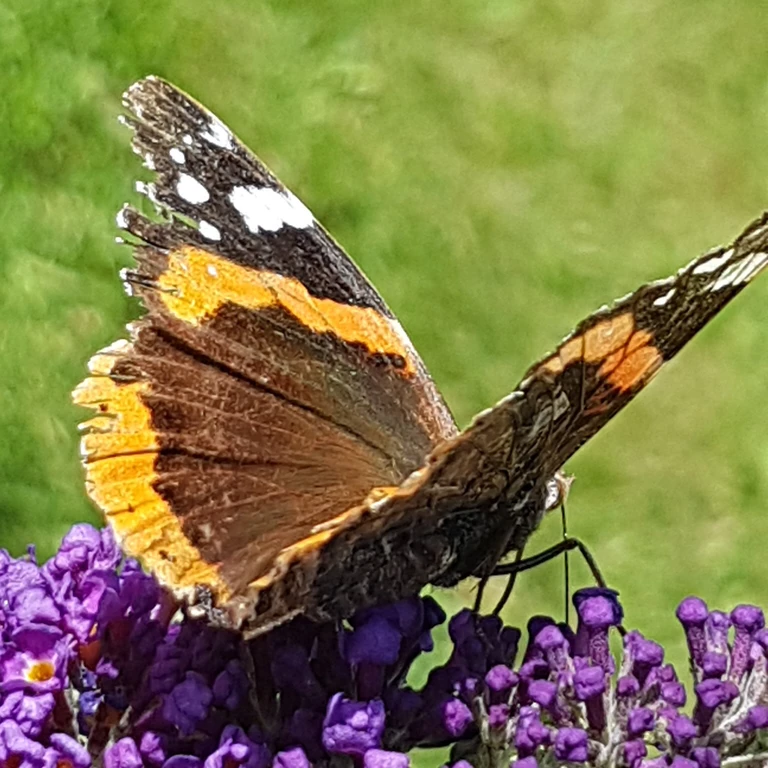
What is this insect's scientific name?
Vanessa atalanta
